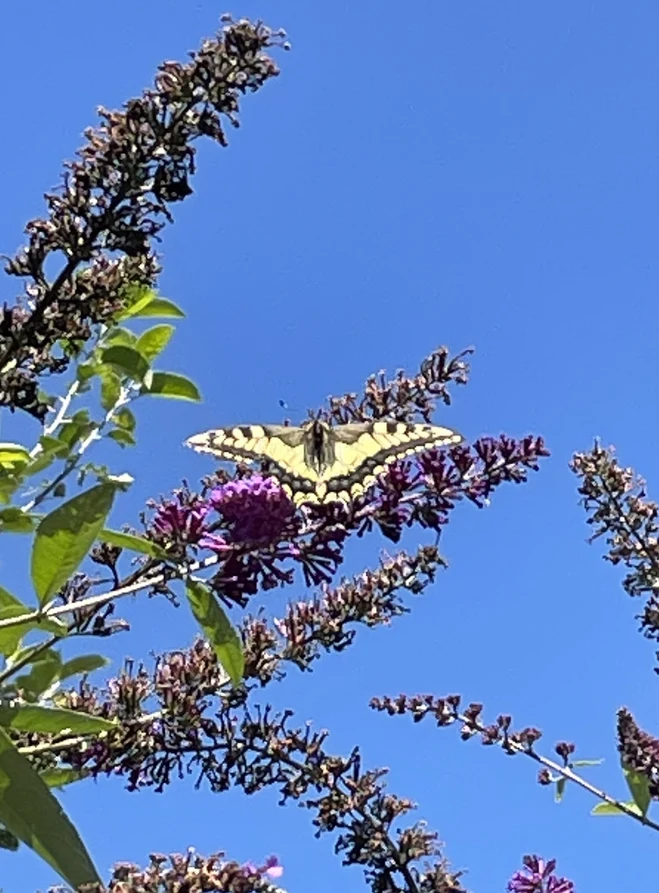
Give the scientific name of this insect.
Papilio machaon
